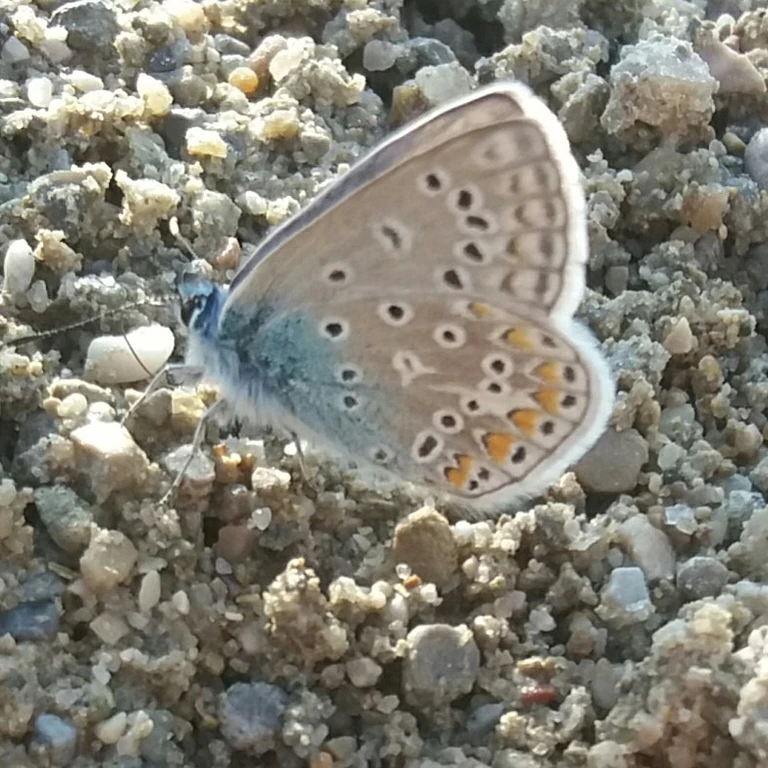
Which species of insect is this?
Polyommatus icarus
